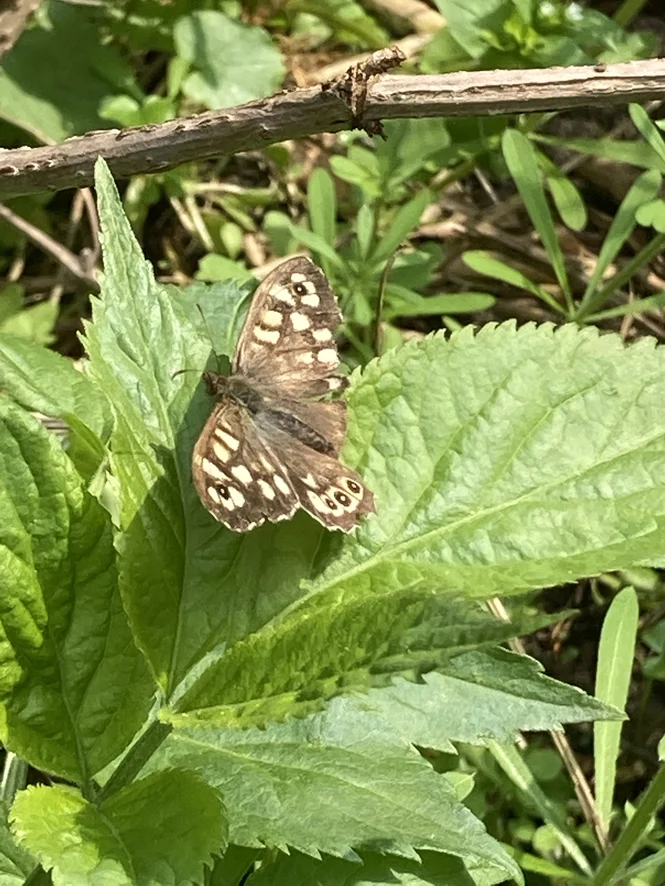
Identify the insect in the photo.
Pararge aegeria
